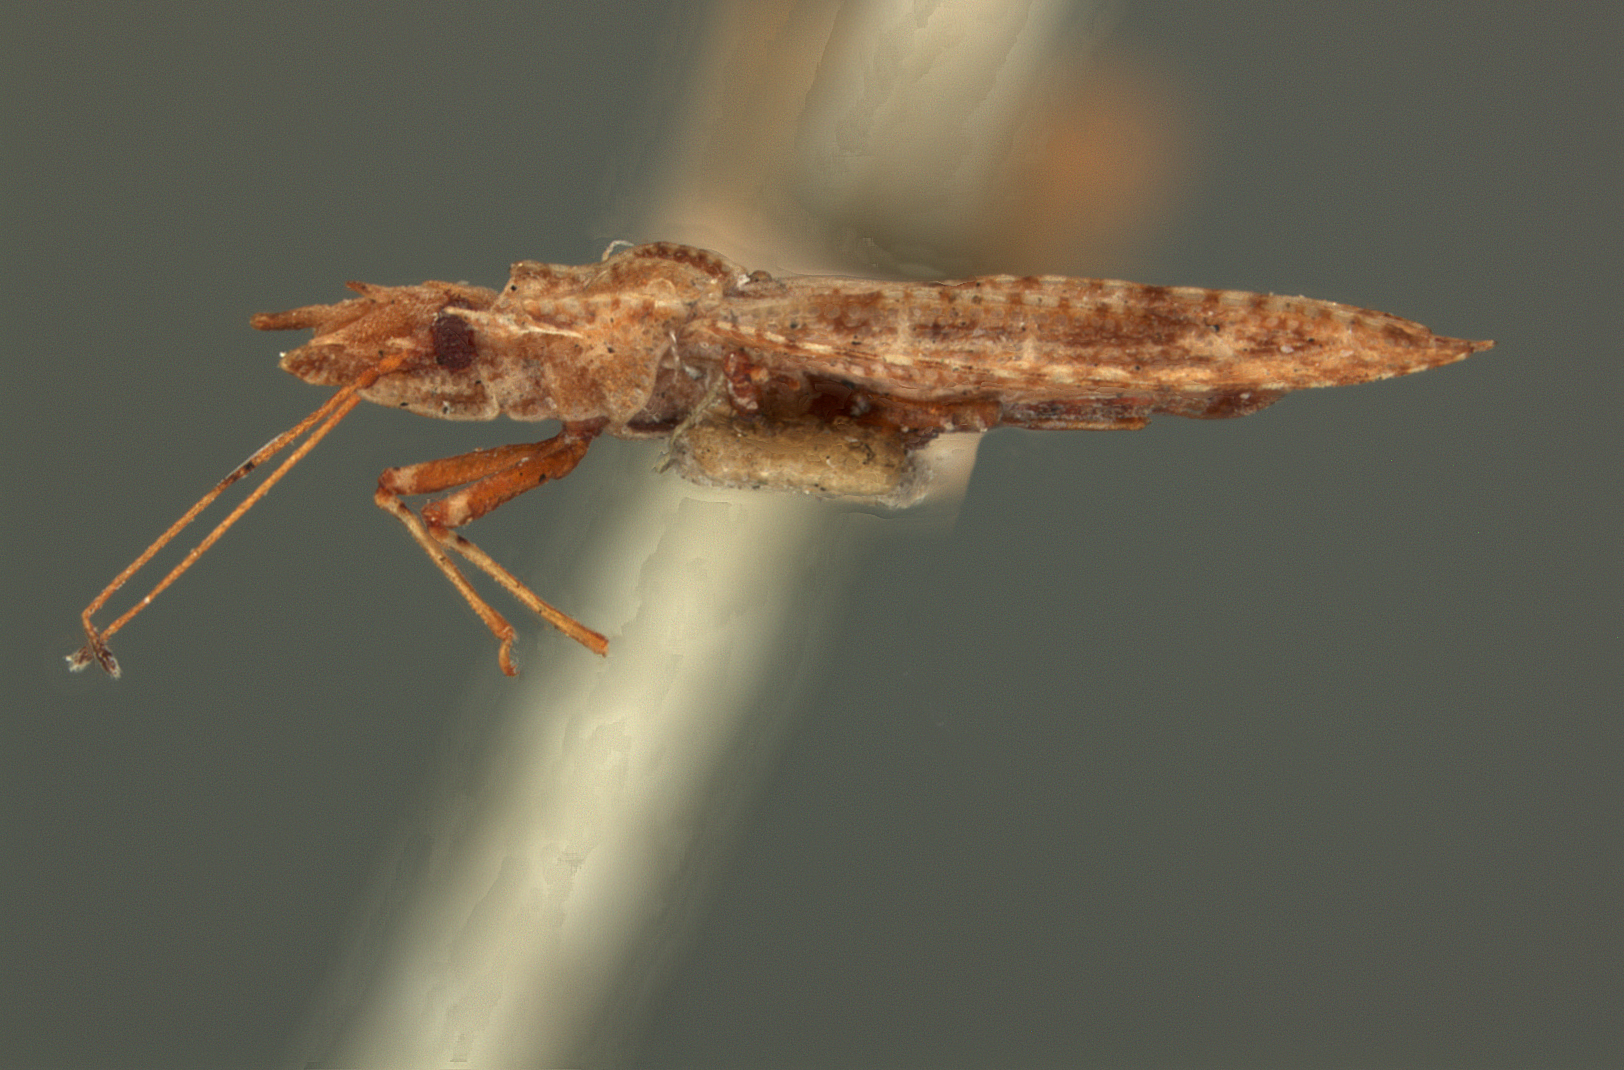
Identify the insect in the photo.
Phatnoma uichancoi
